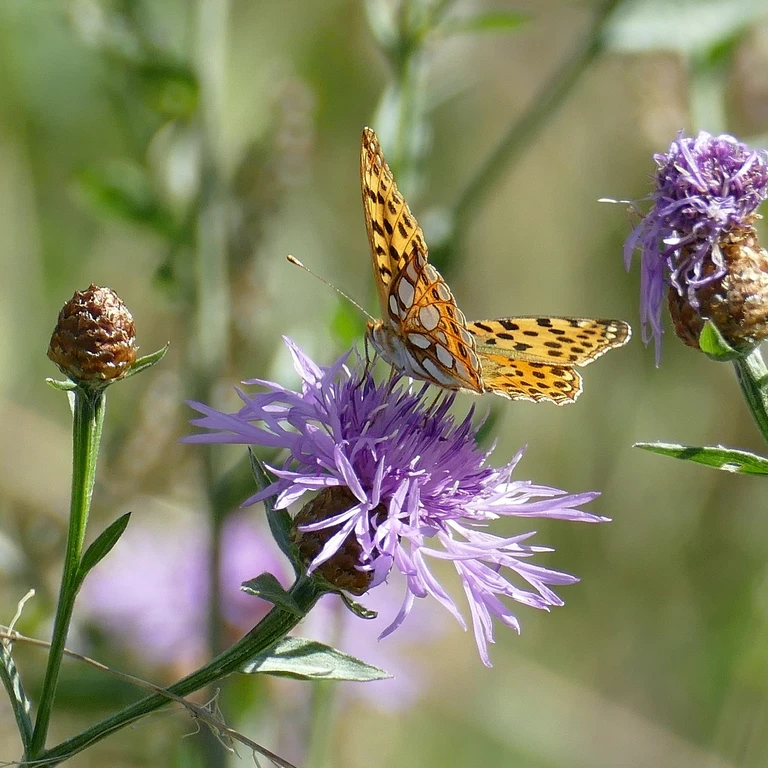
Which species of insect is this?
Issoria lathonia
